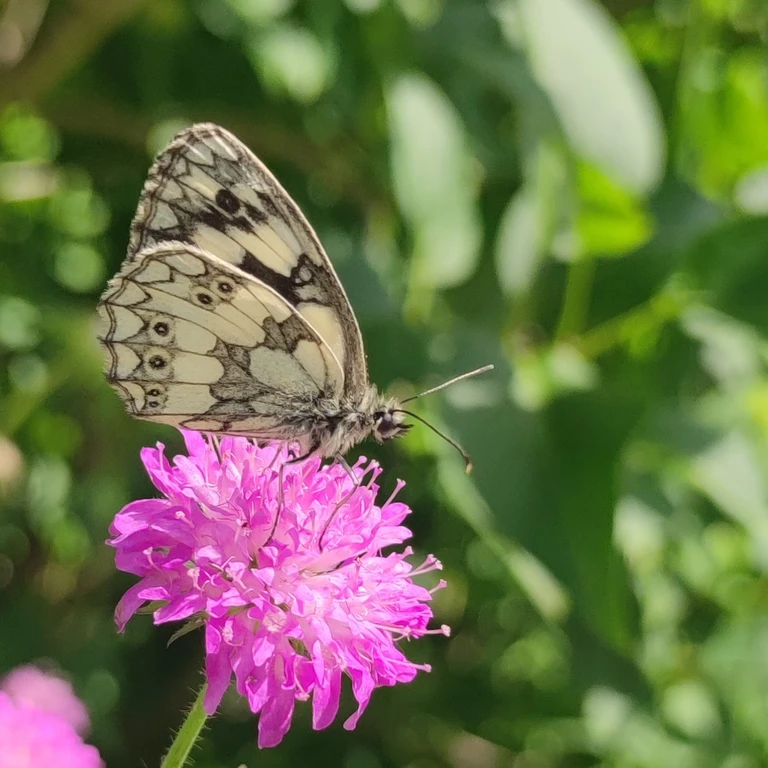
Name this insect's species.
Melanargia galathea
